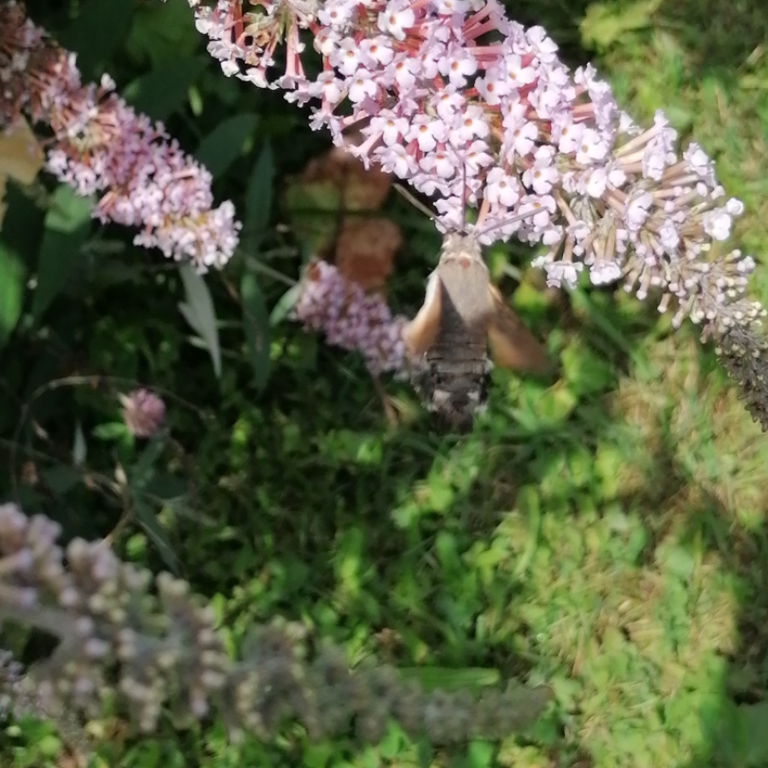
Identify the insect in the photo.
Macroglossum stellatarum
